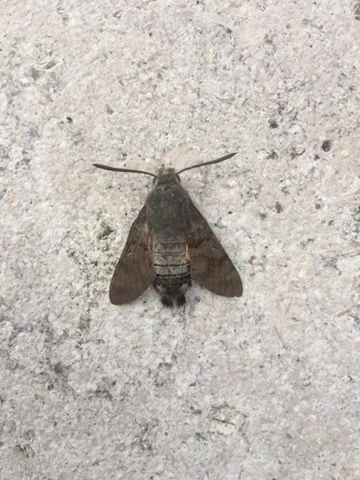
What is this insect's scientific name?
Macroglossum stellatarum
